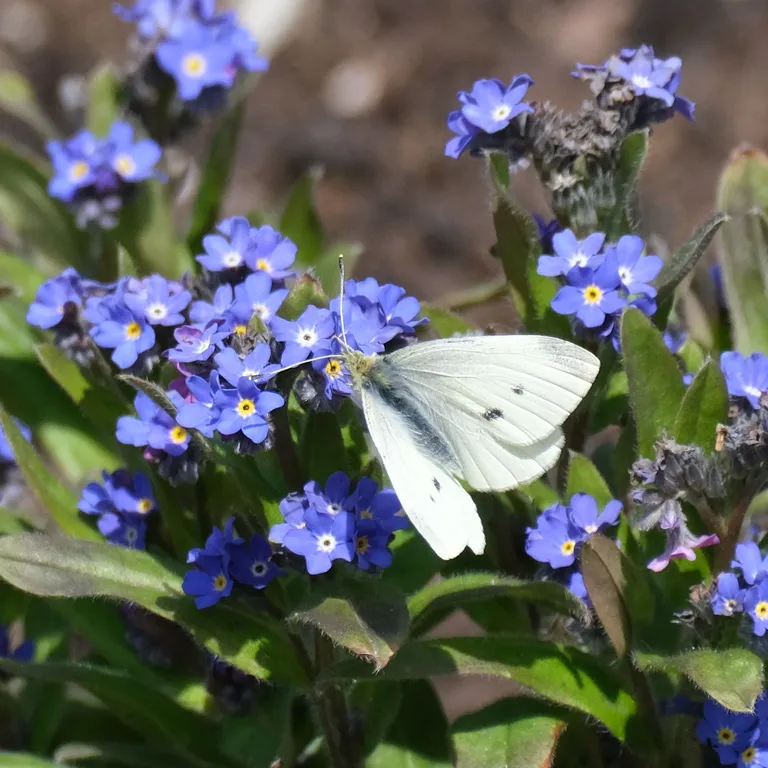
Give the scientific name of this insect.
Pieris rapae
